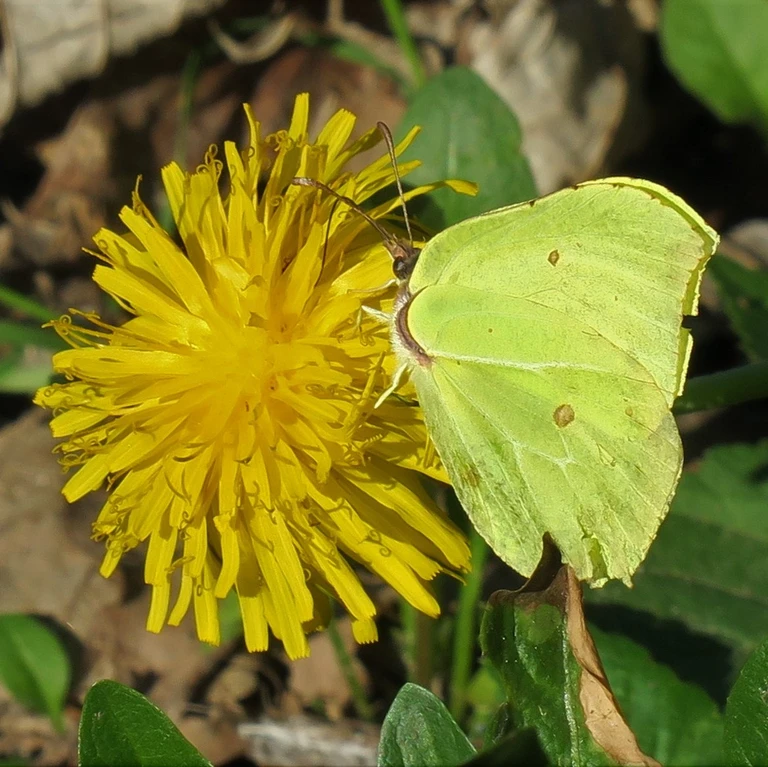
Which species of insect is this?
Gonepteryx rhamni
